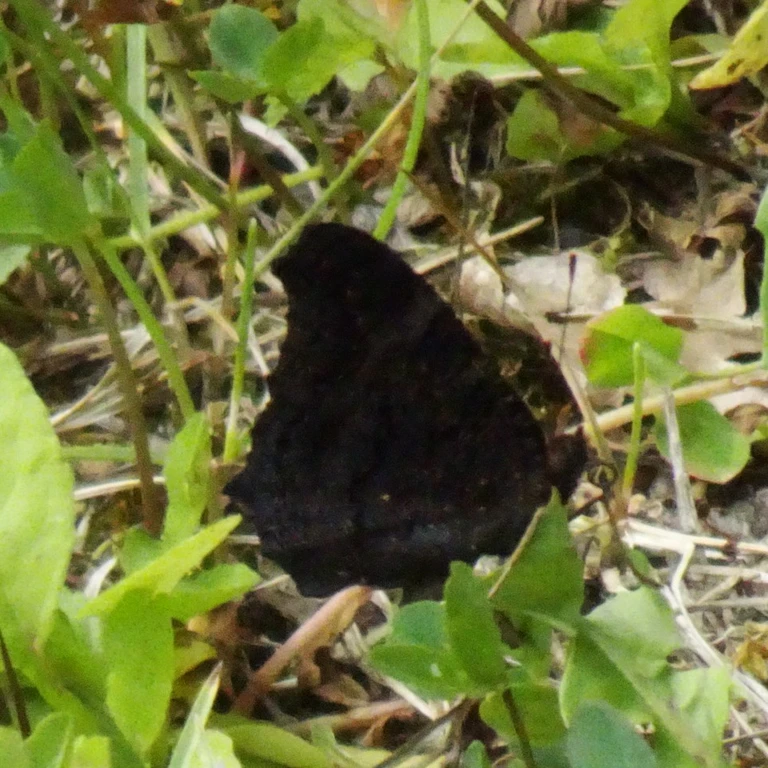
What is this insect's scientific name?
Aglais io
